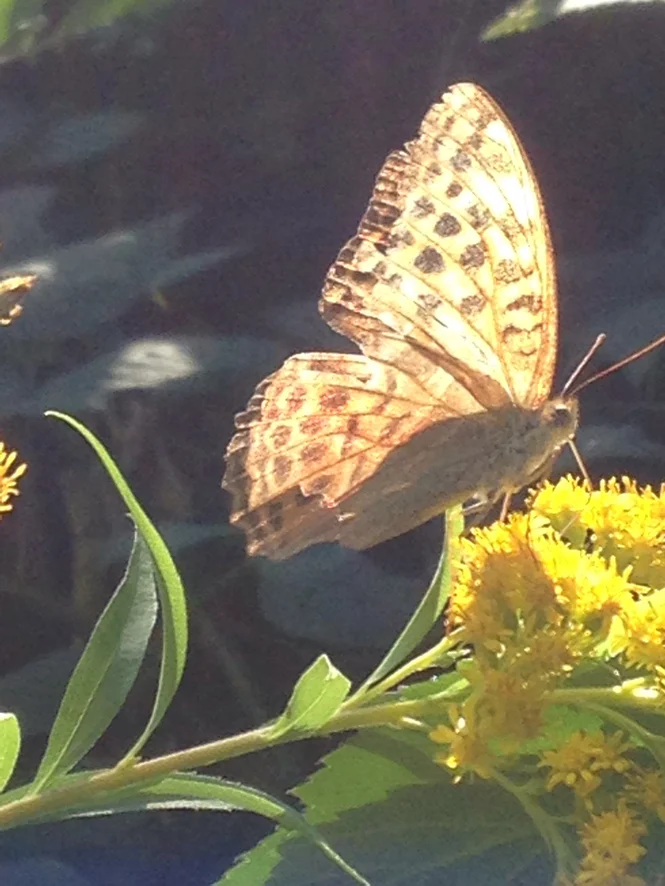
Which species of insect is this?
Argynnis paphia
